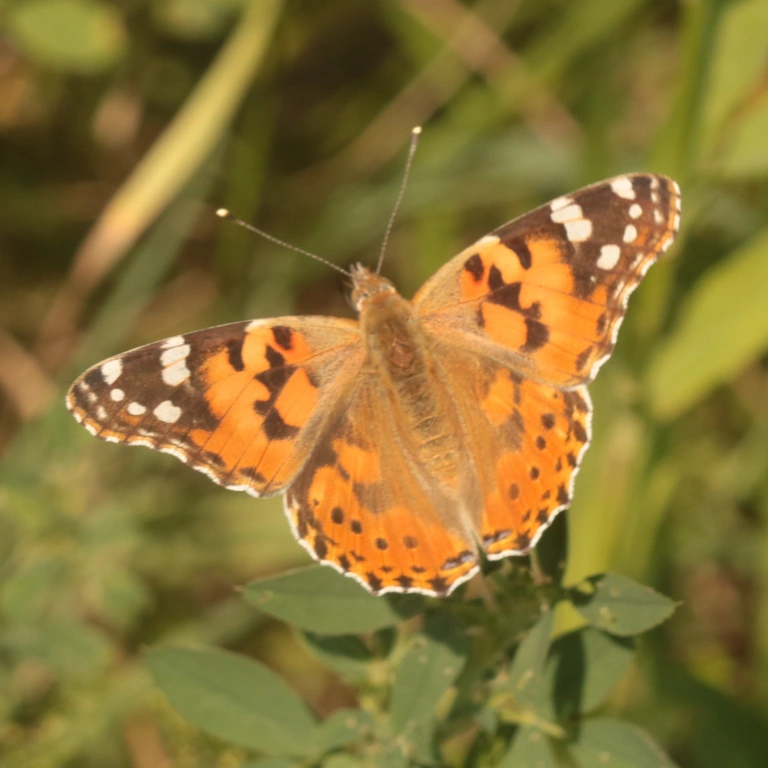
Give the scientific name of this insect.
Vanessa cardui
